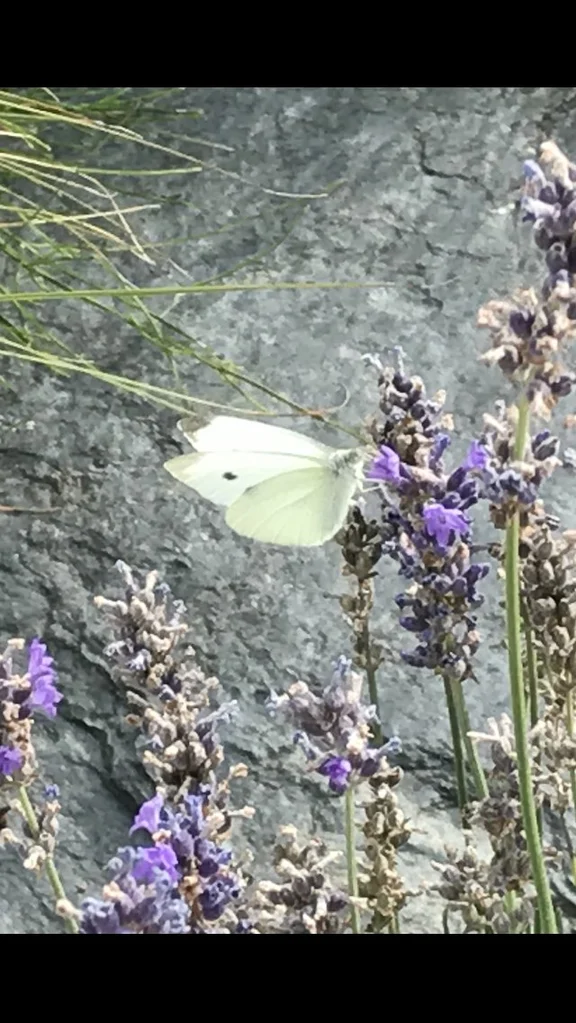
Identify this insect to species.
Pieris rapae
